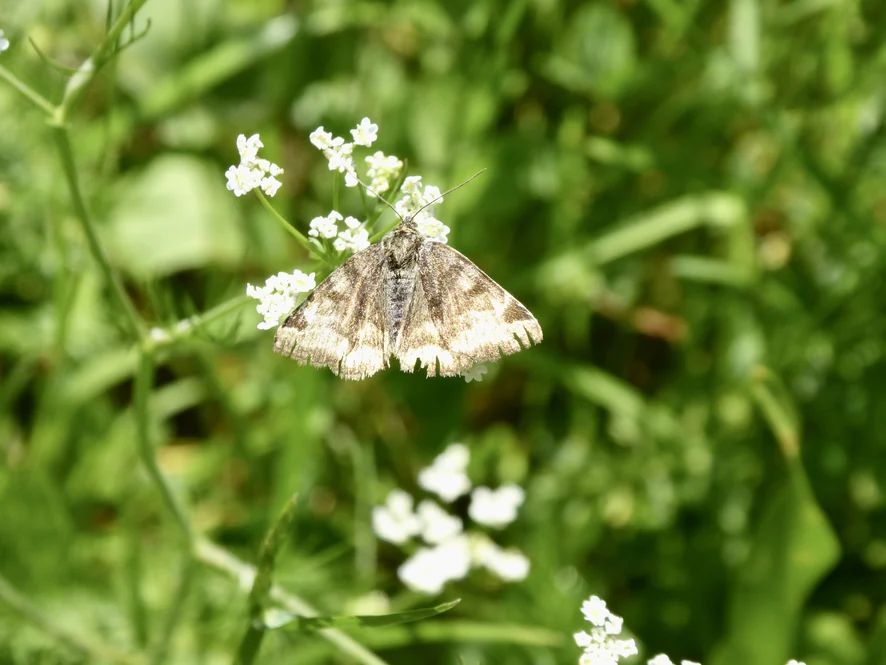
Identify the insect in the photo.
Euclidia glyphica
